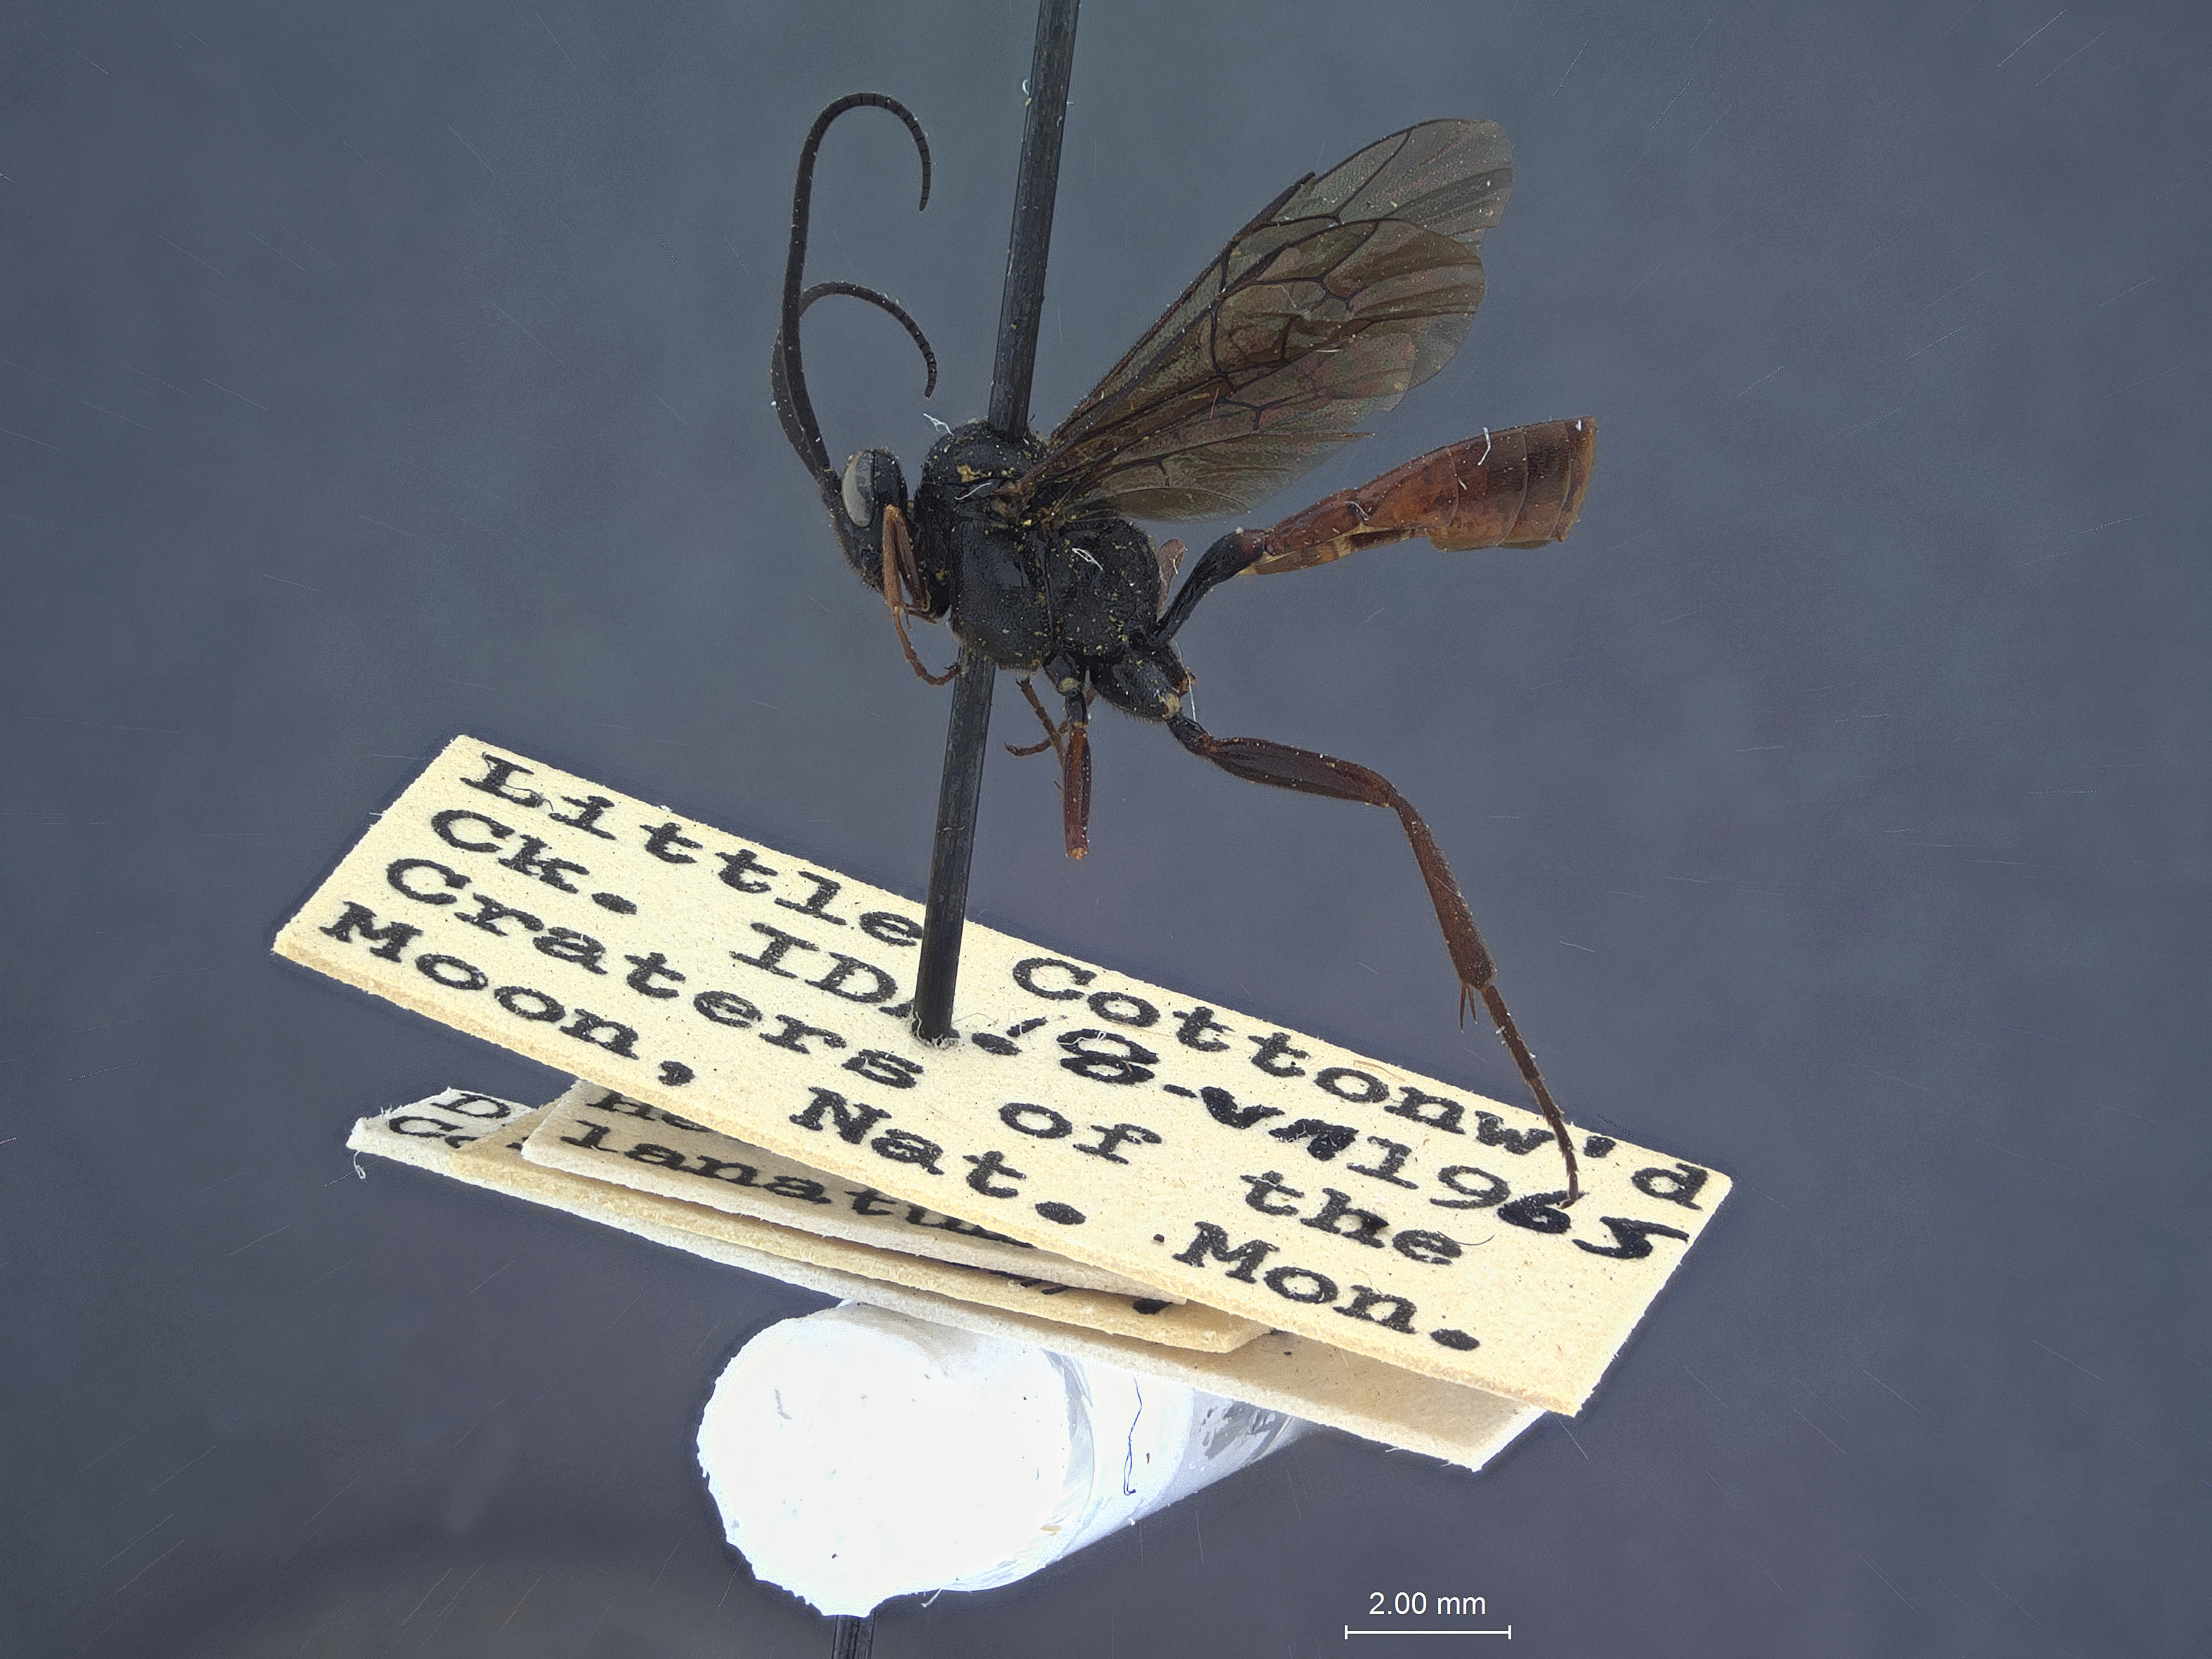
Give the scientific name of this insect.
Benjaminia phaeothrix
